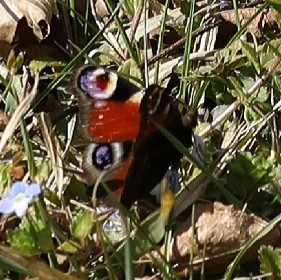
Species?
Aglais io
